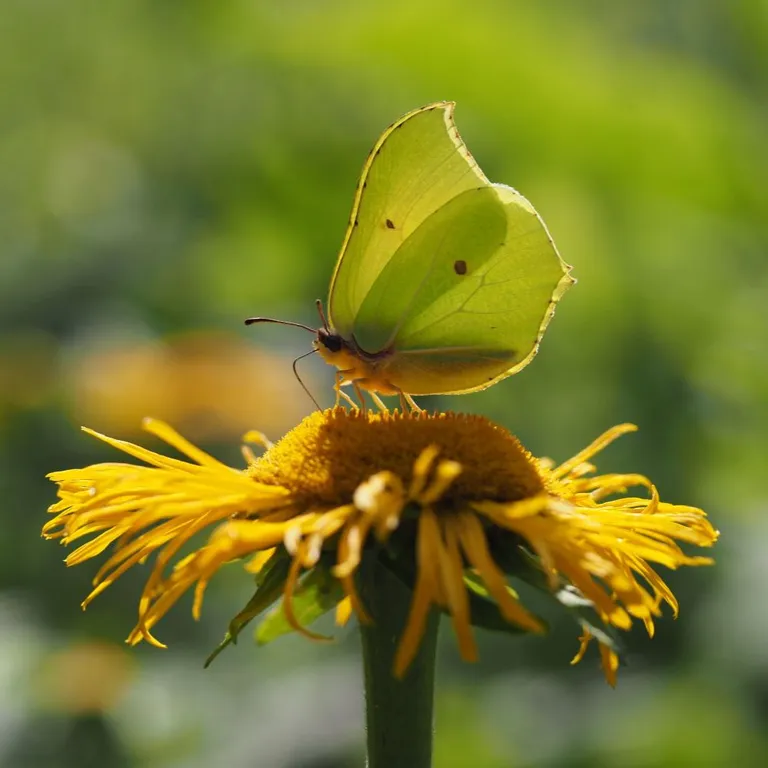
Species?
Gonepteryx rhamni
